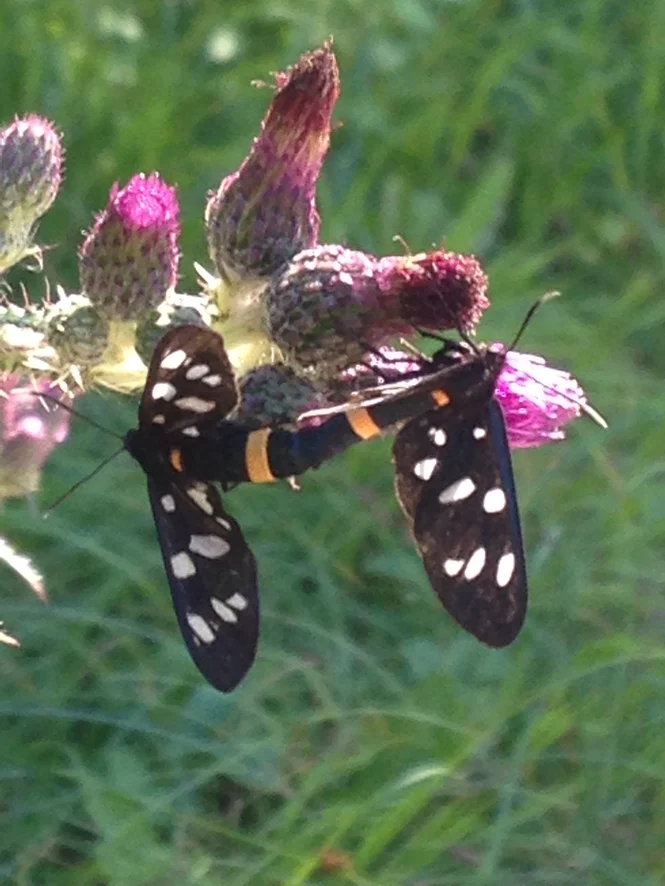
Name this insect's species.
Amata phegea
